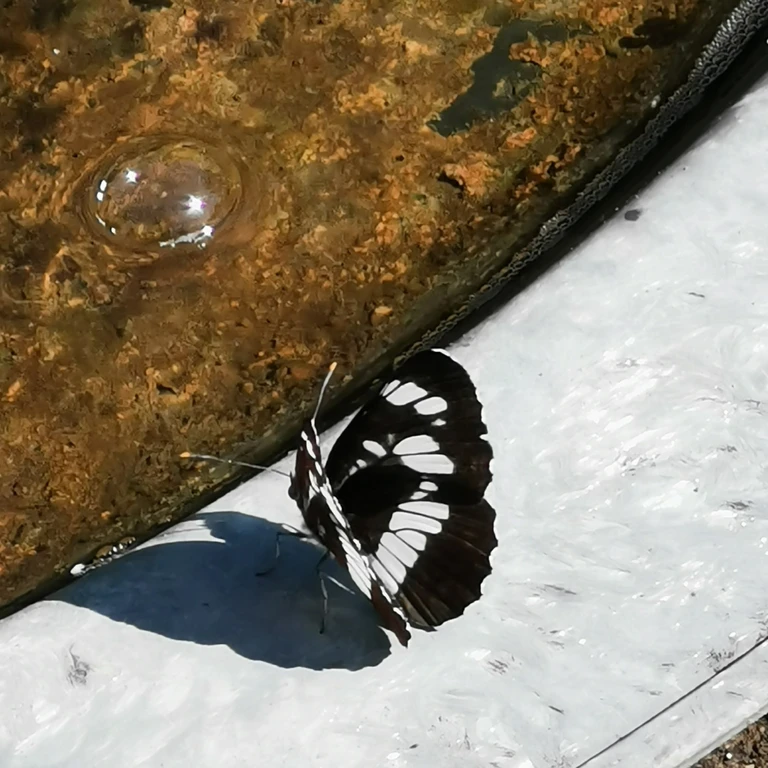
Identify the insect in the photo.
Neptis rivularis
